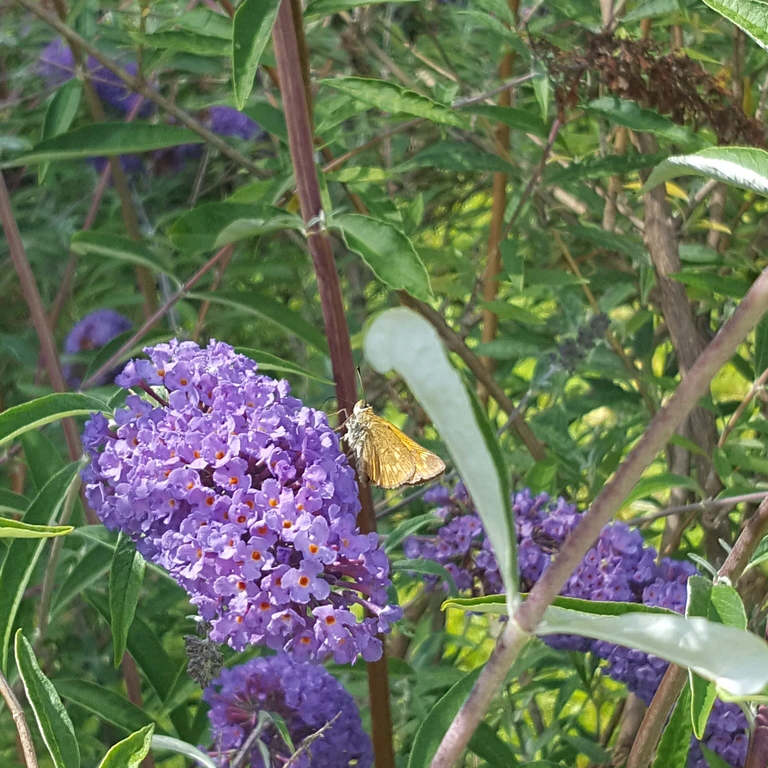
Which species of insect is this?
Ochlodes sylvanus (also Ochlodes venata)
